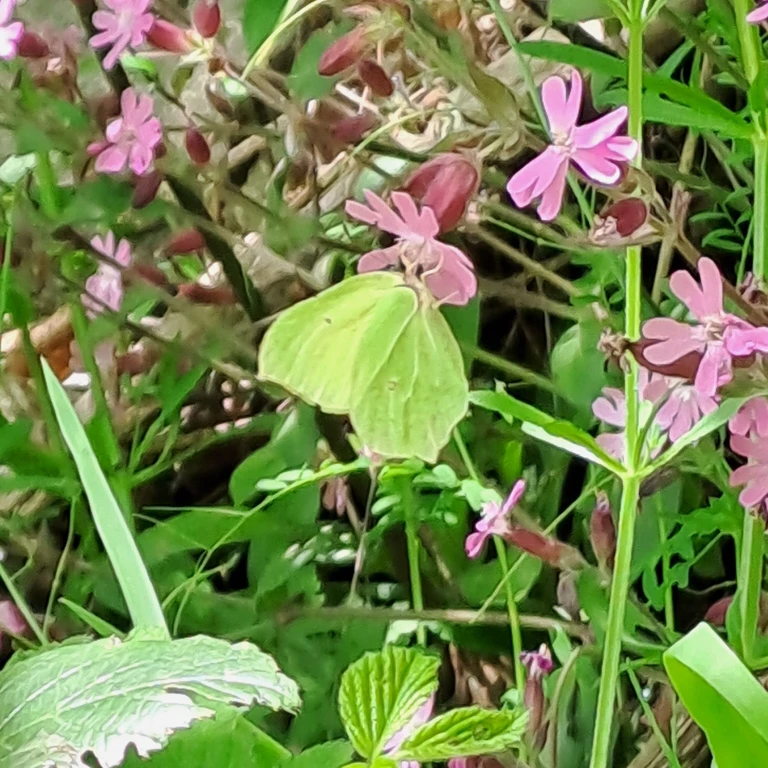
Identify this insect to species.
Gonepteryx rhamni
